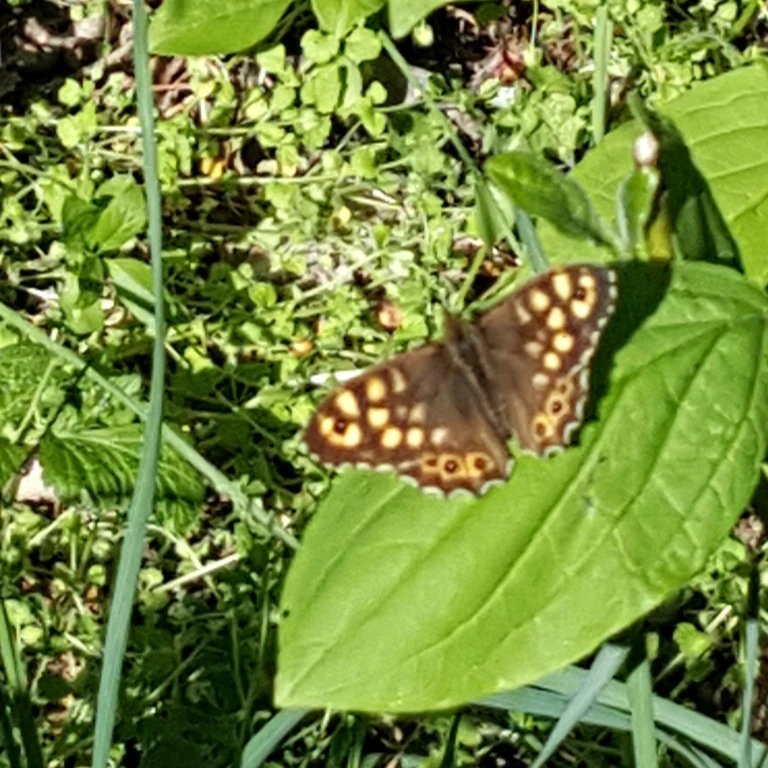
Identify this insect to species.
Pararge aegeria
